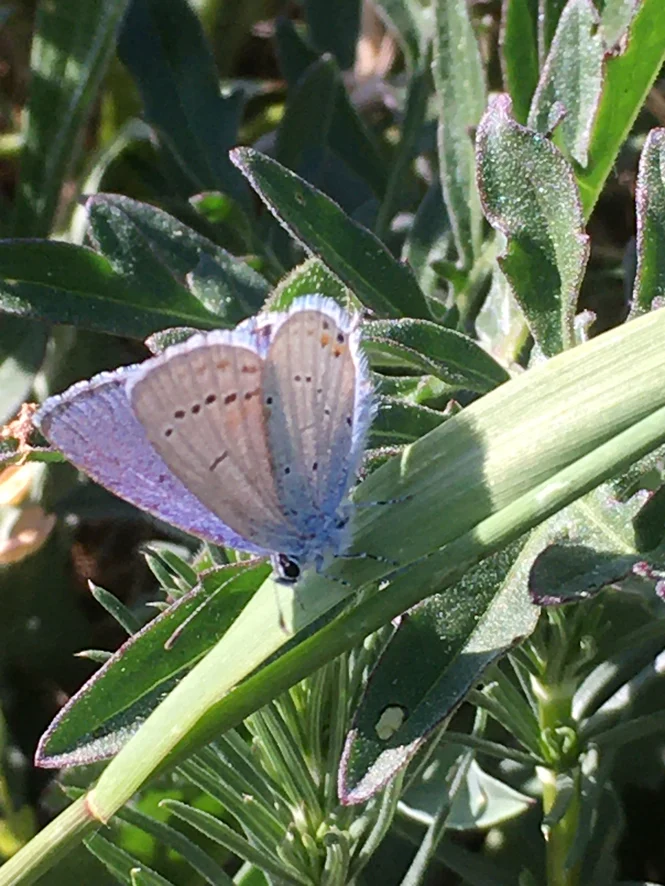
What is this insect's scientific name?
Cupido argiades (also Elkalyce argiades)
